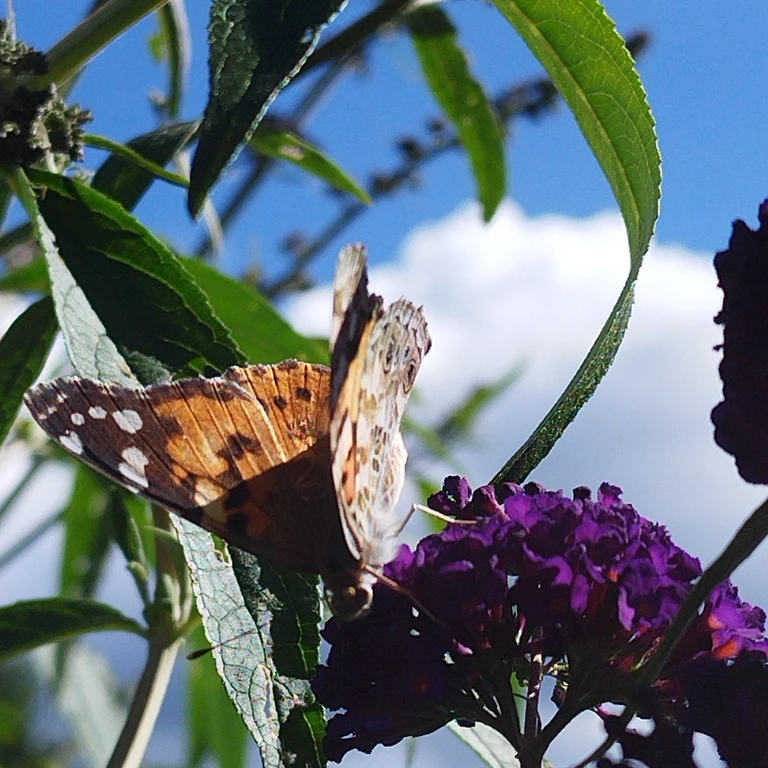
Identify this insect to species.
Vanessa cardui
